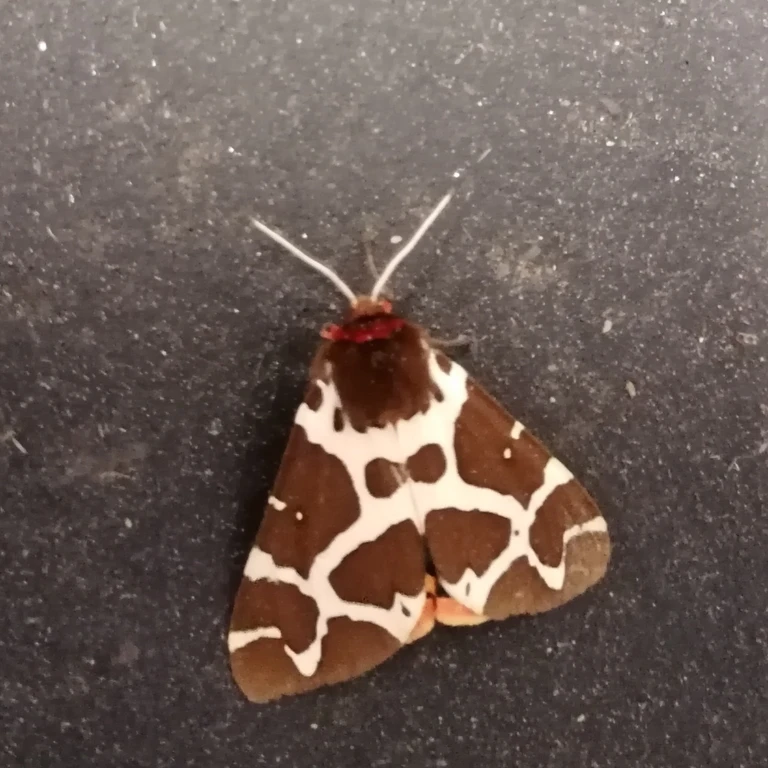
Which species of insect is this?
Arctia caja
